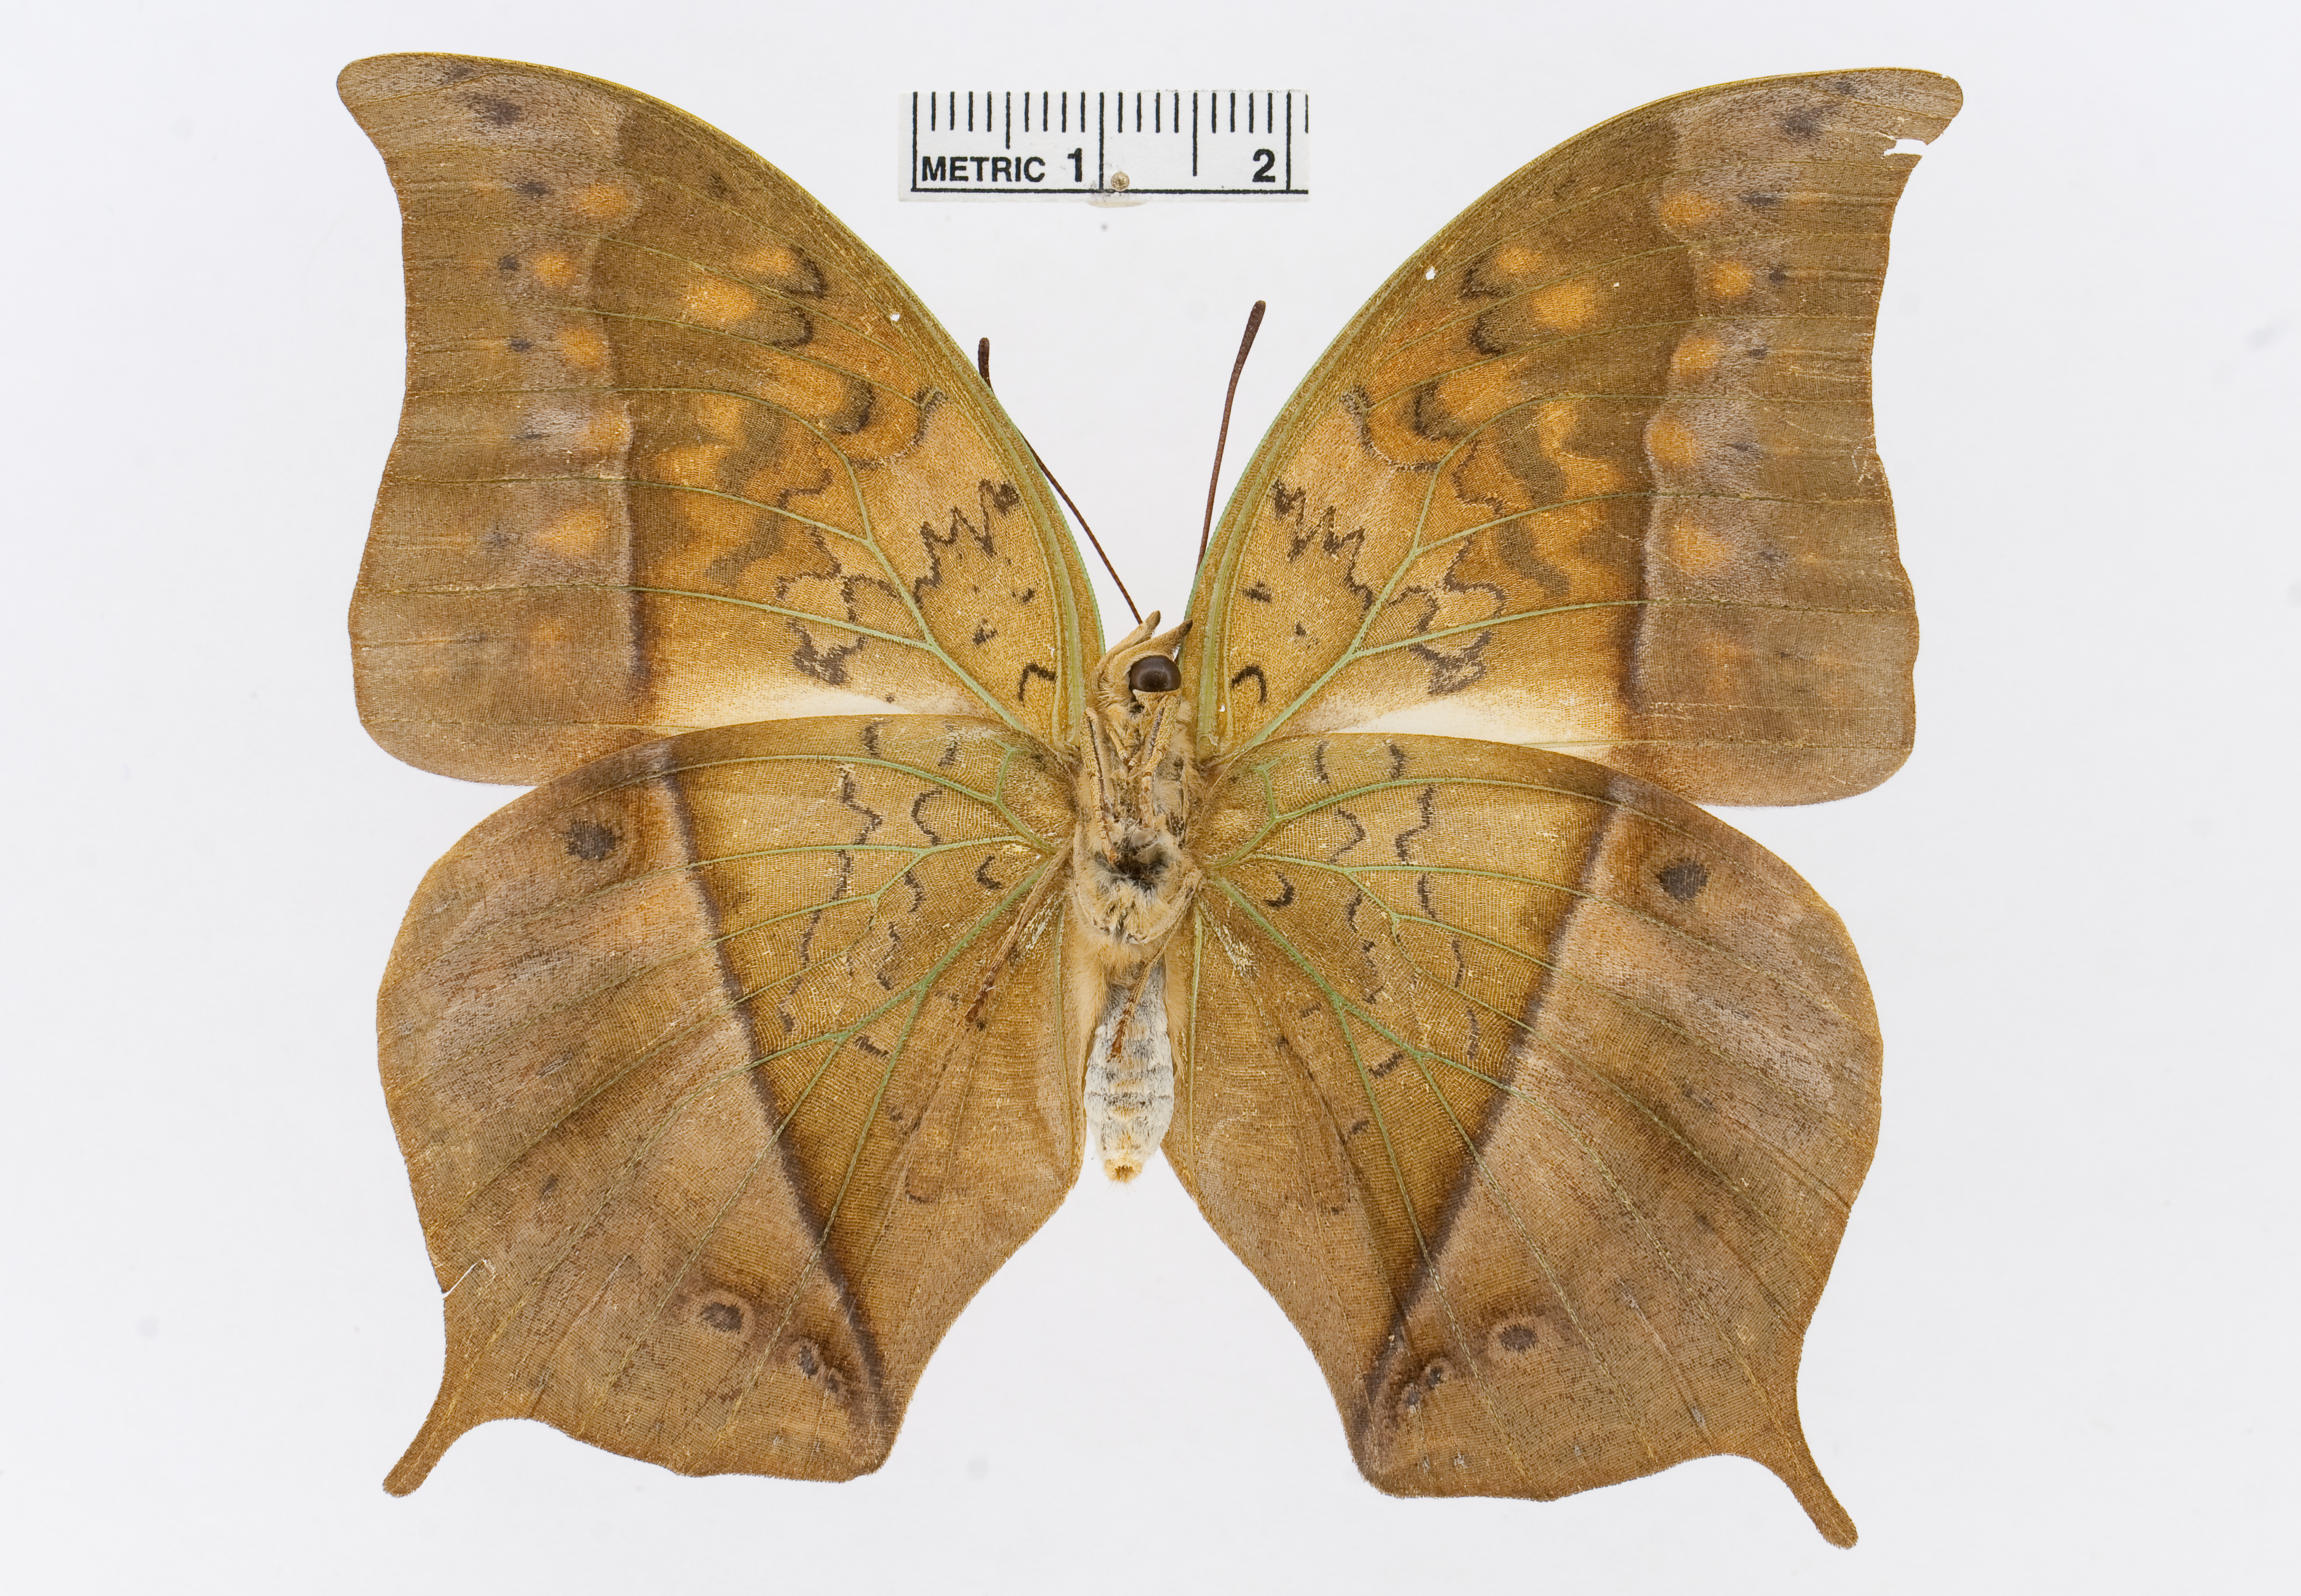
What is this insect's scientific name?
Charaxes acuminatus
